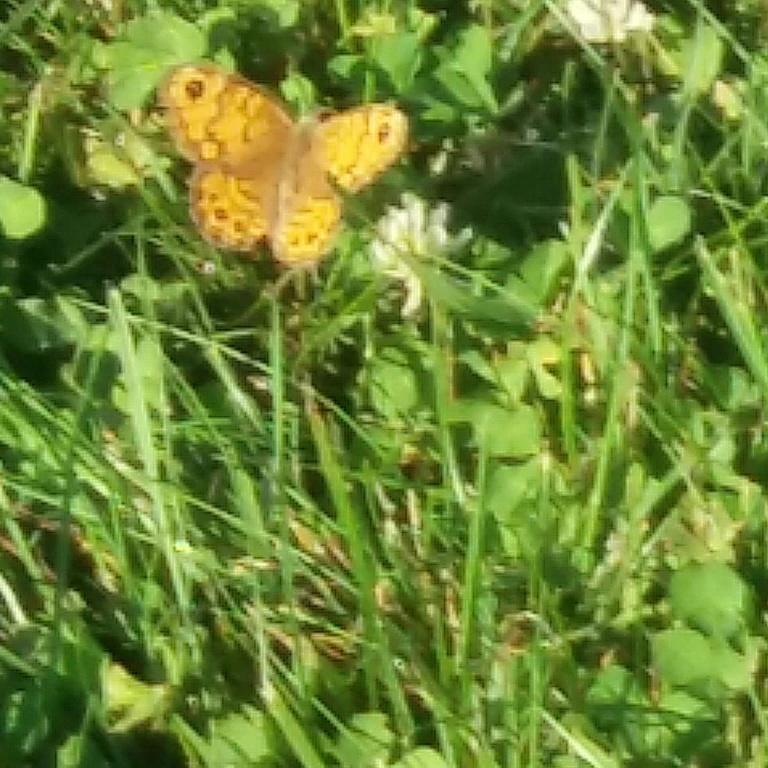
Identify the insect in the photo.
Lasiommata megera (also Pararge megera)
